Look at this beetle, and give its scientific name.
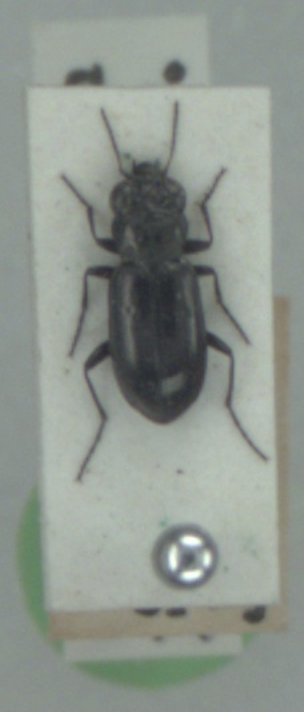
Notiophilus aquaticus
